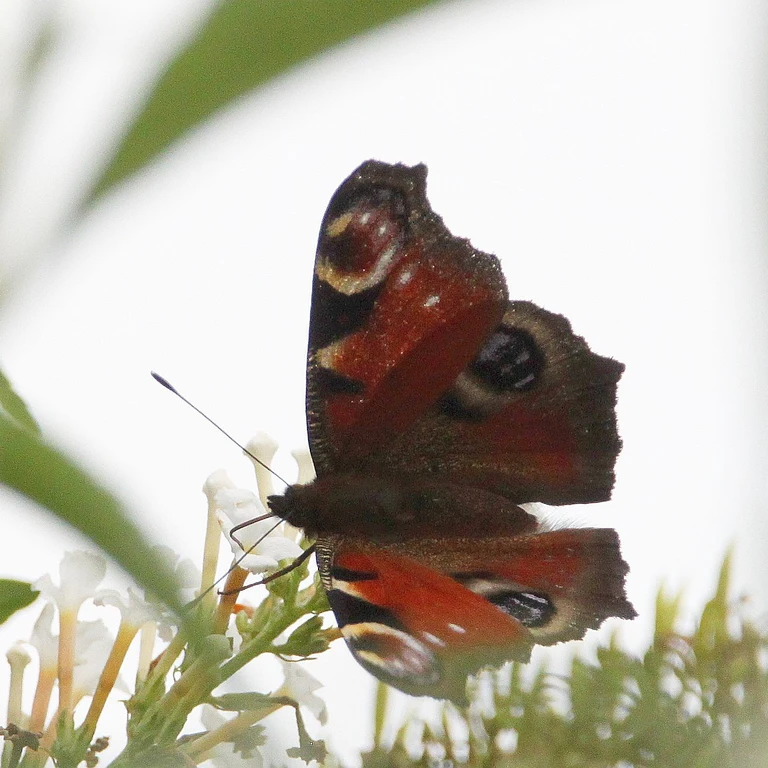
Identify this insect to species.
Aglais io
